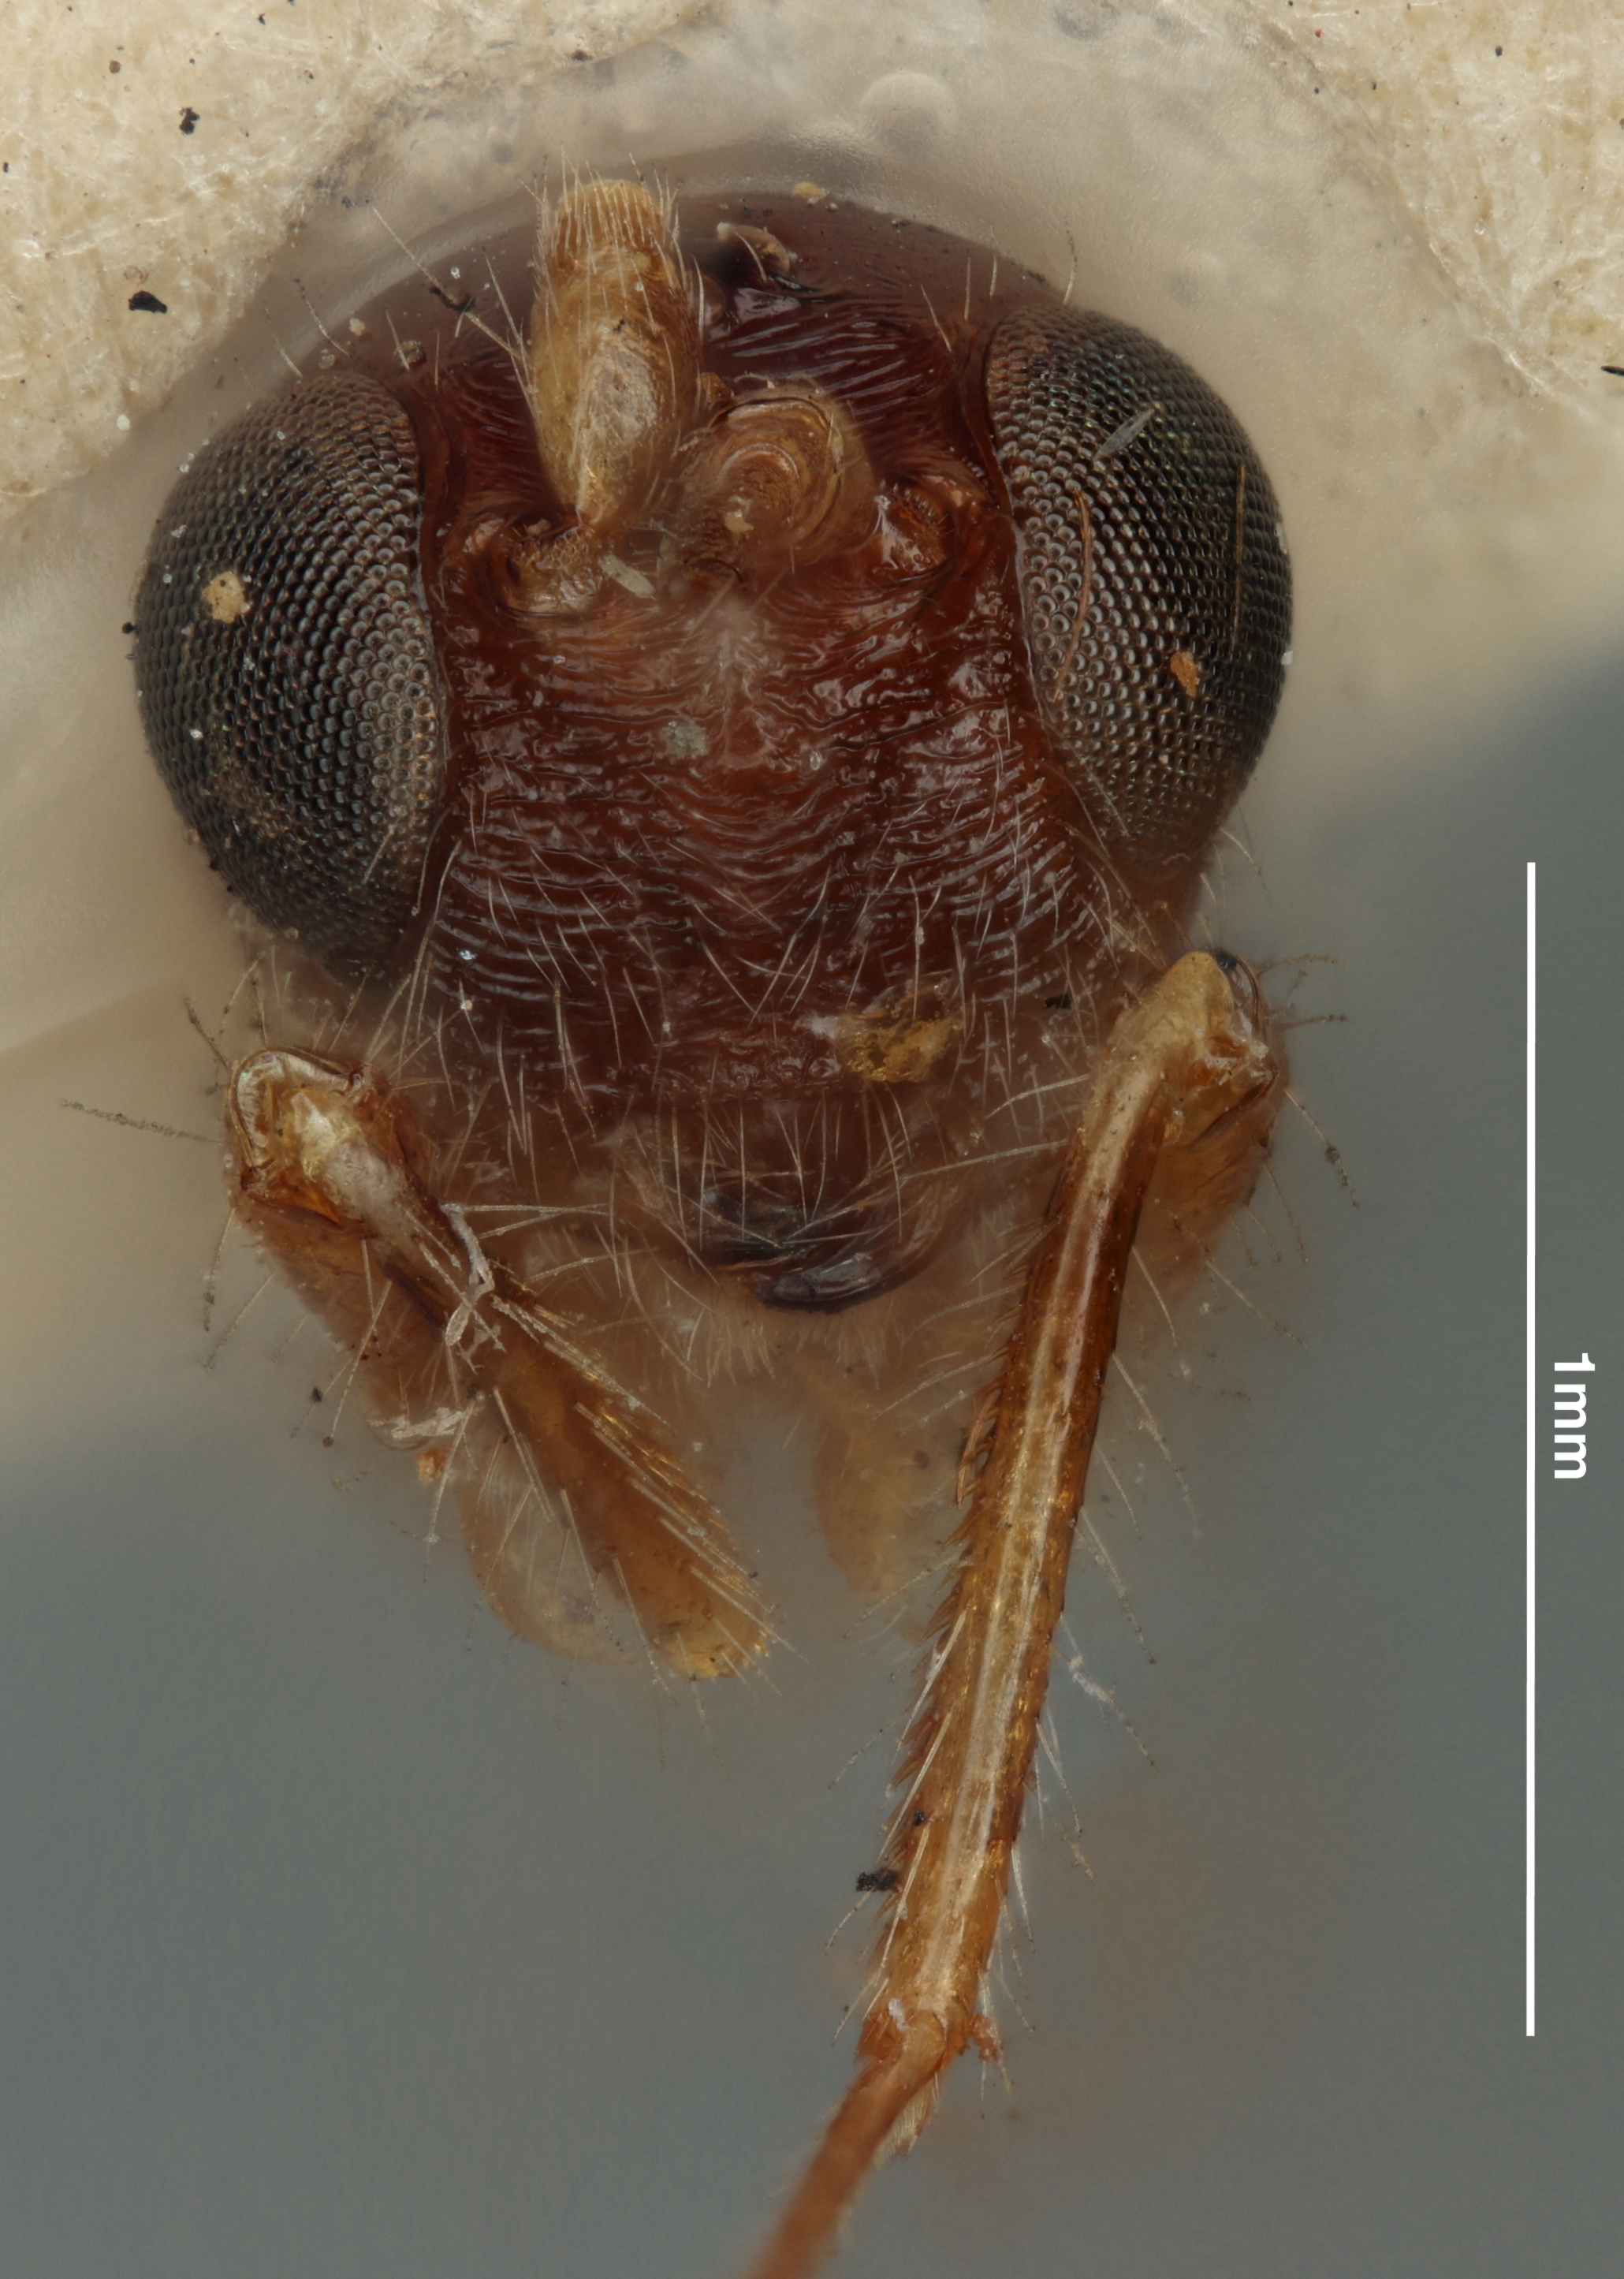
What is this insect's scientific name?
Spathius ulpianus
